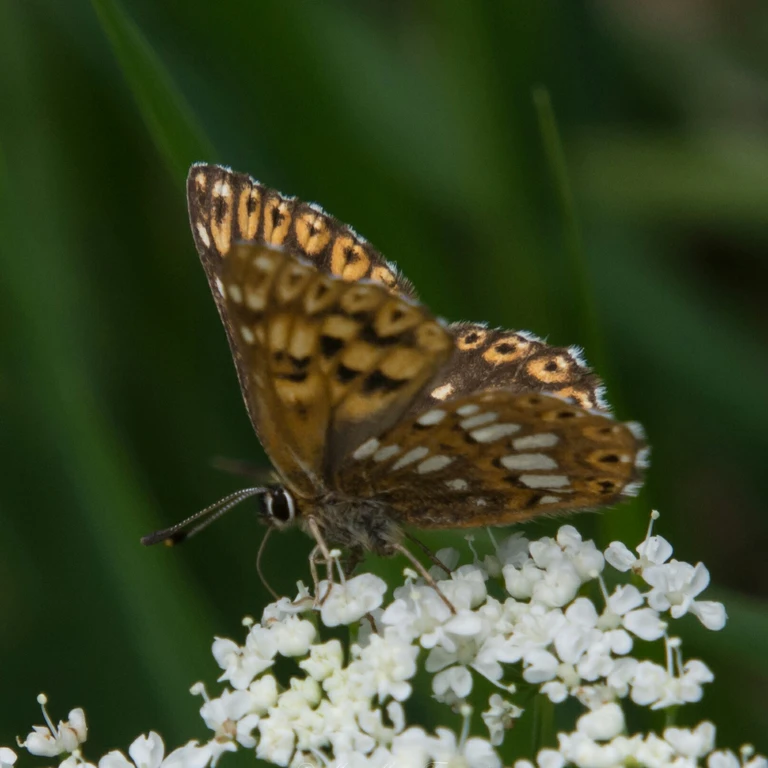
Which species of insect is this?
Hamearis lucina
